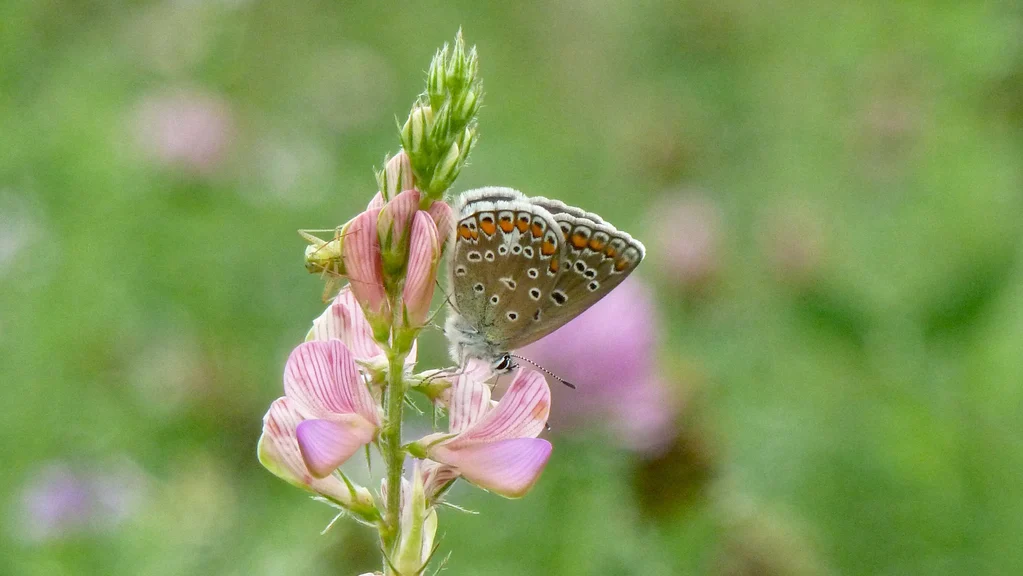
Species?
Polyommatus icarus
